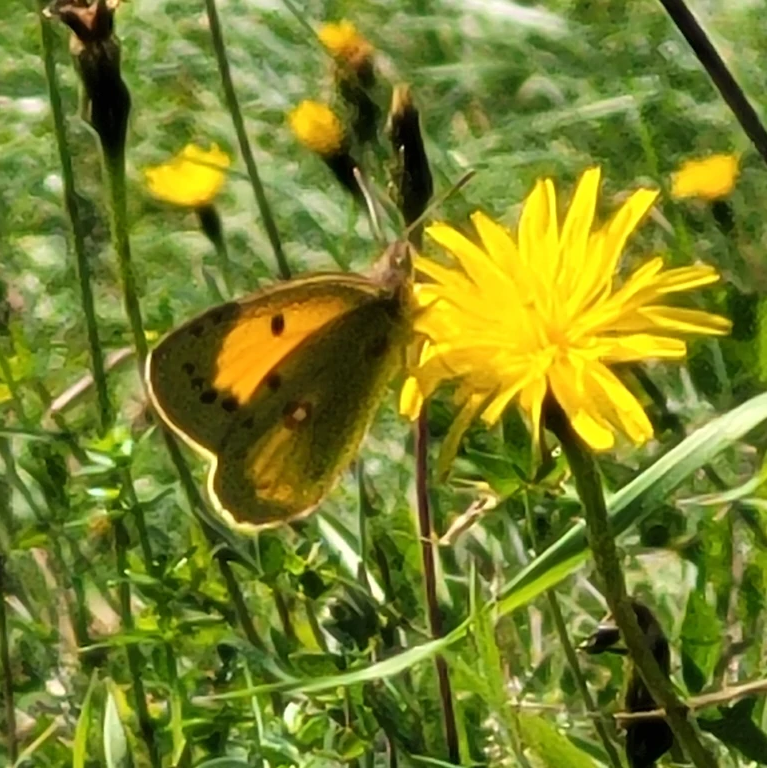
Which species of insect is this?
Colias croceus
